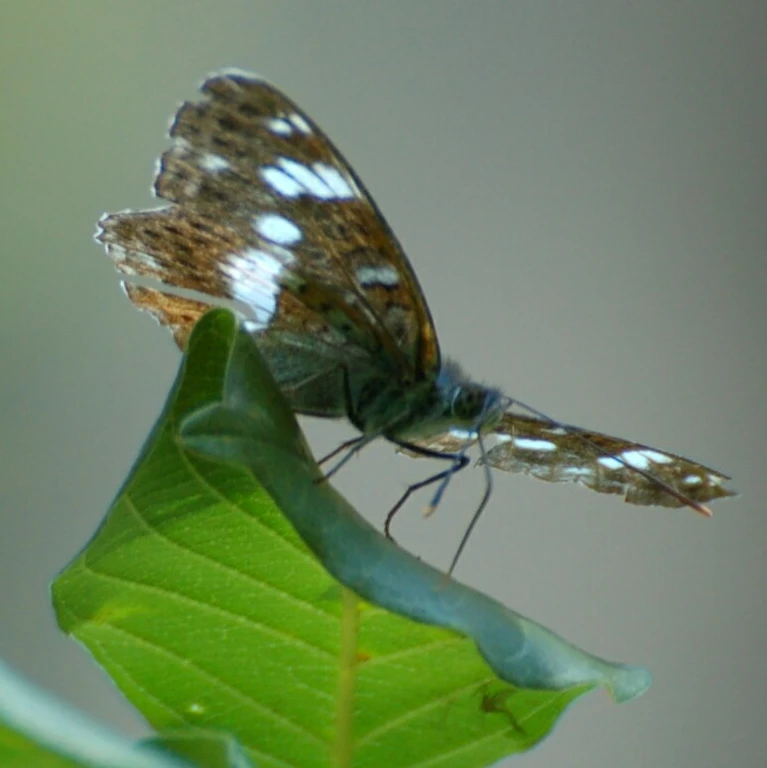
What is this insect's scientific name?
Limenitis camilla (also Ladoga camilla)
